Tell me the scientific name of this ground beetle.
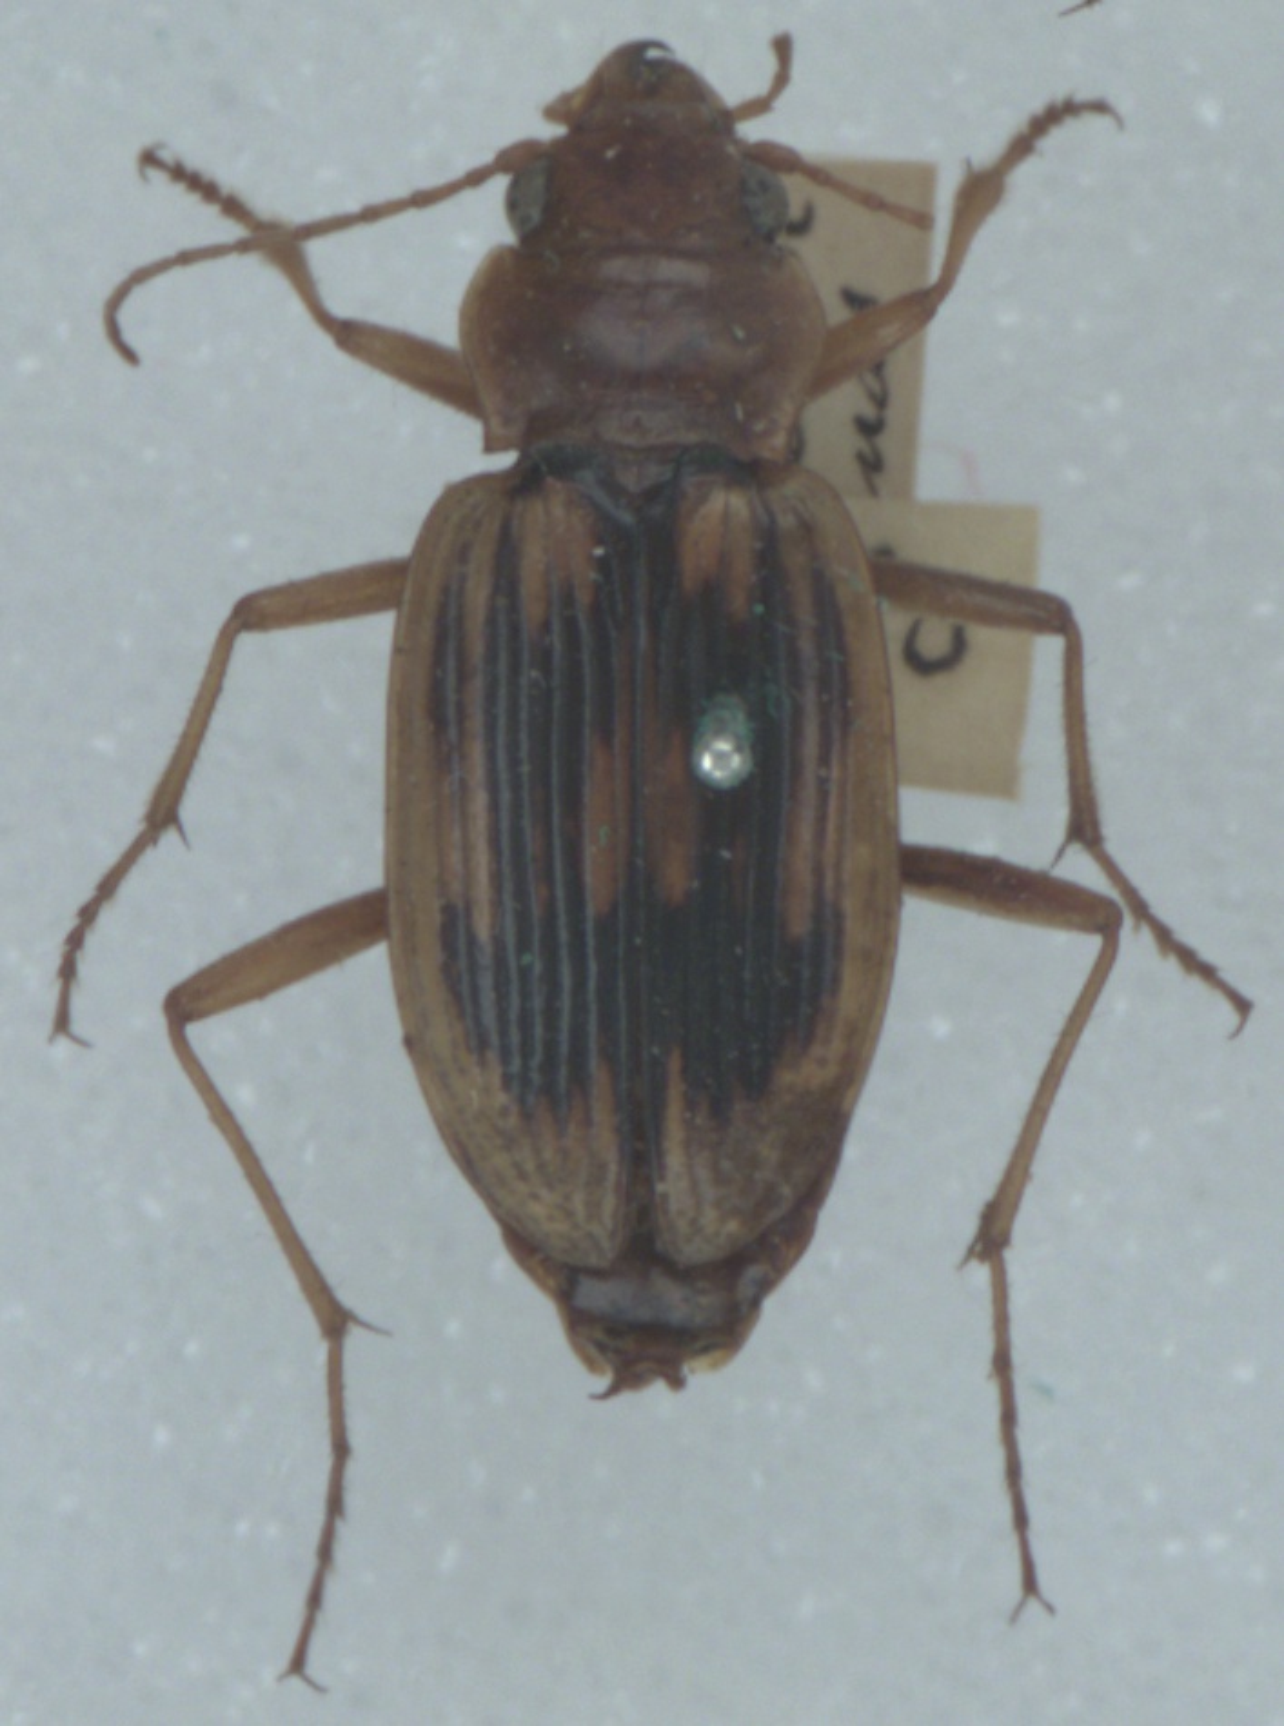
Nebria complanata
